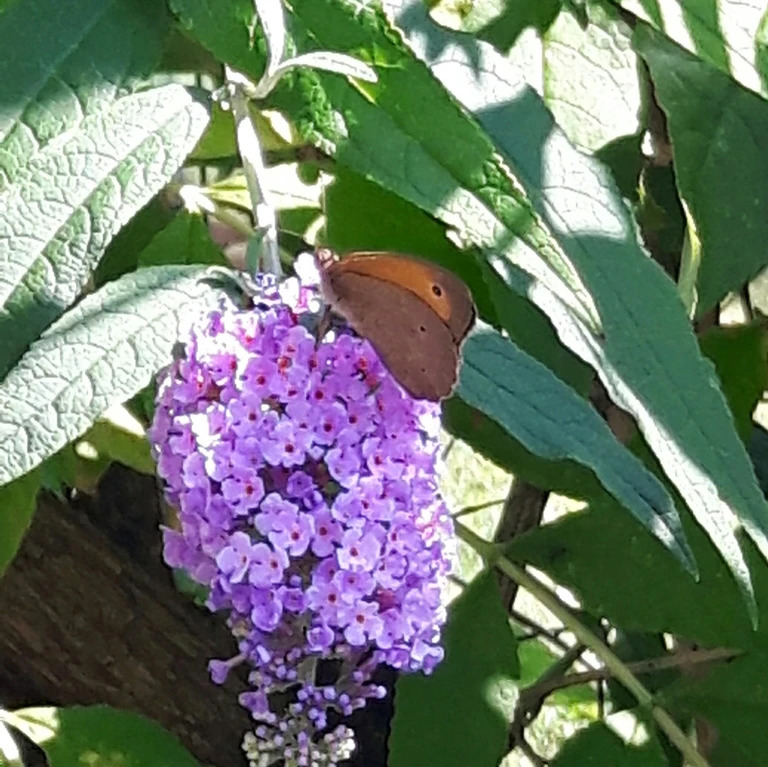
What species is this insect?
Maniola jurtina
